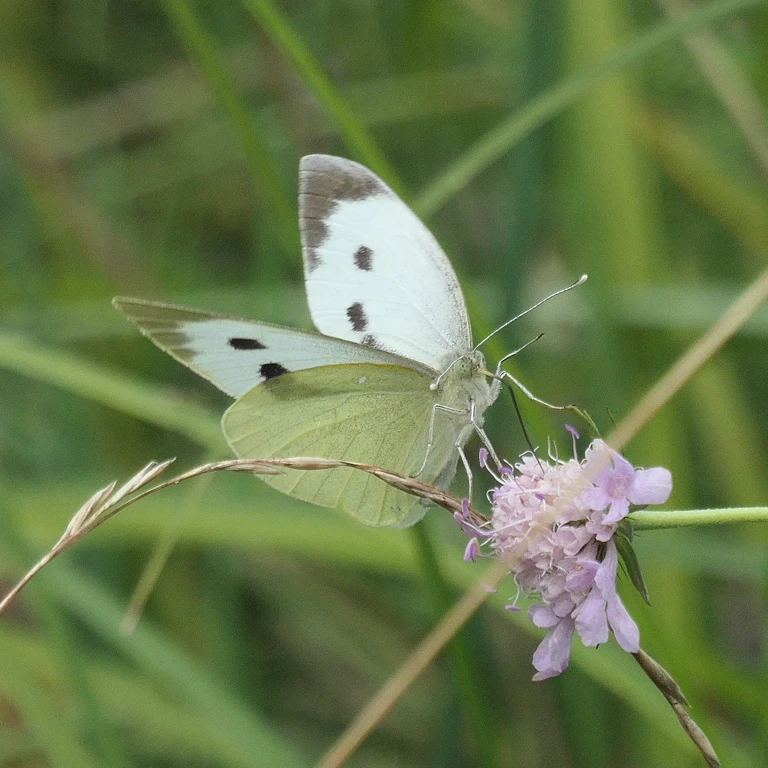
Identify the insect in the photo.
Pieris brassicae
